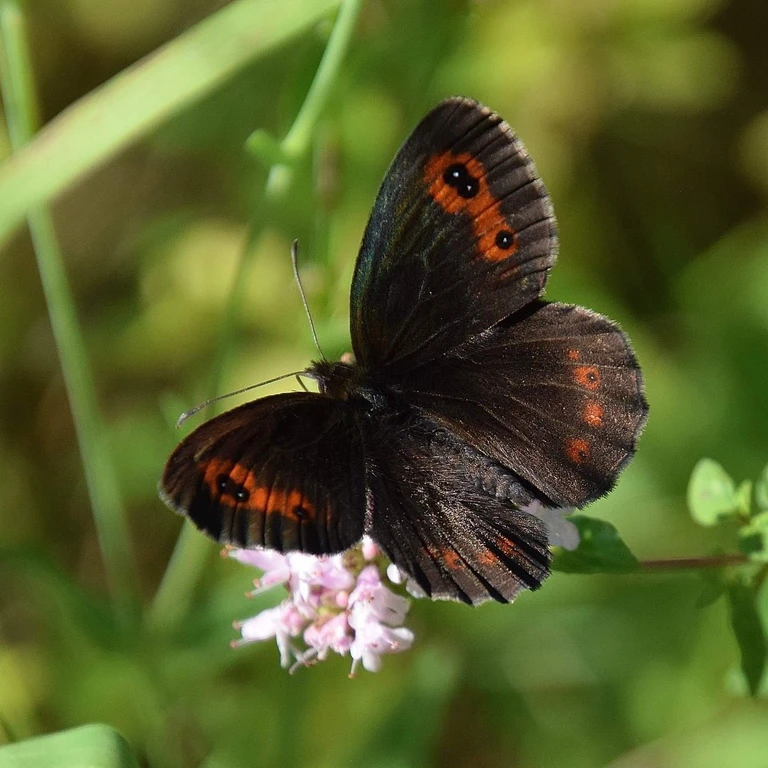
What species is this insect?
Erebia aethiops
